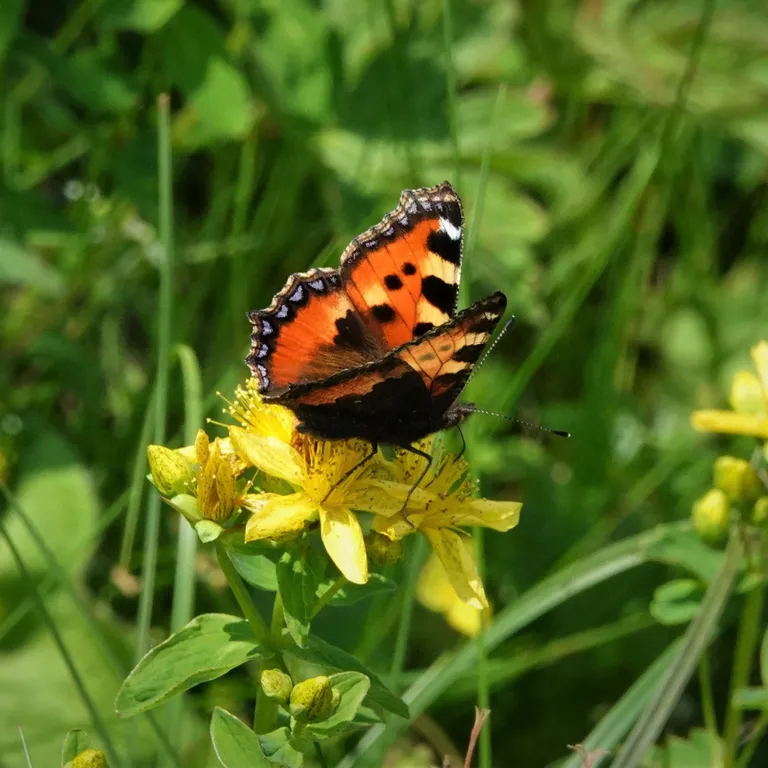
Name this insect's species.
Aglais urticae
